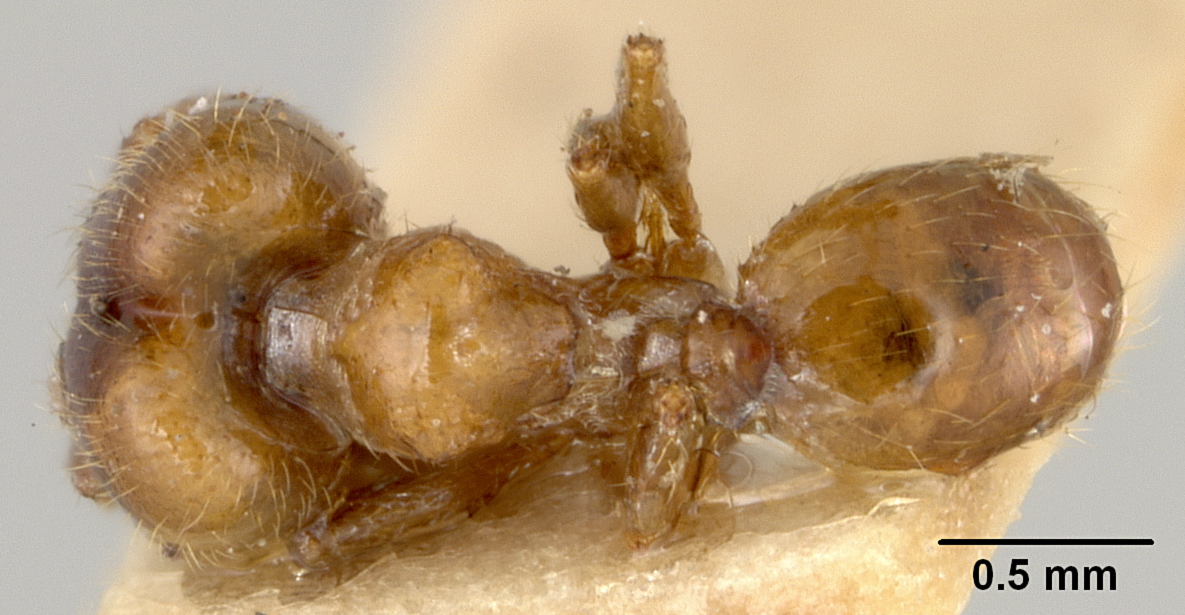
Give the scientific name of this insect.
Pheidole chalca
